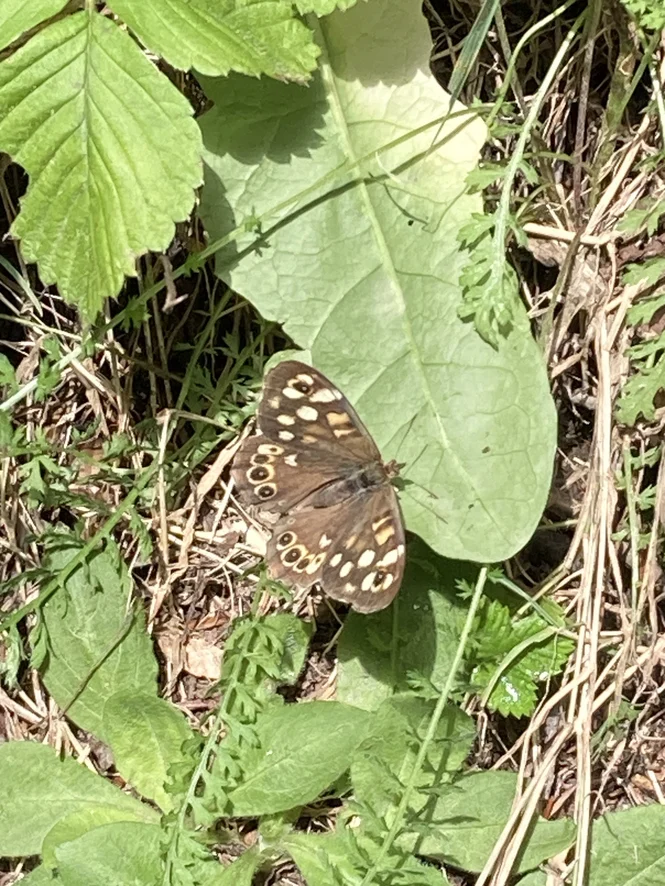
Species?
Pararge aegeria
